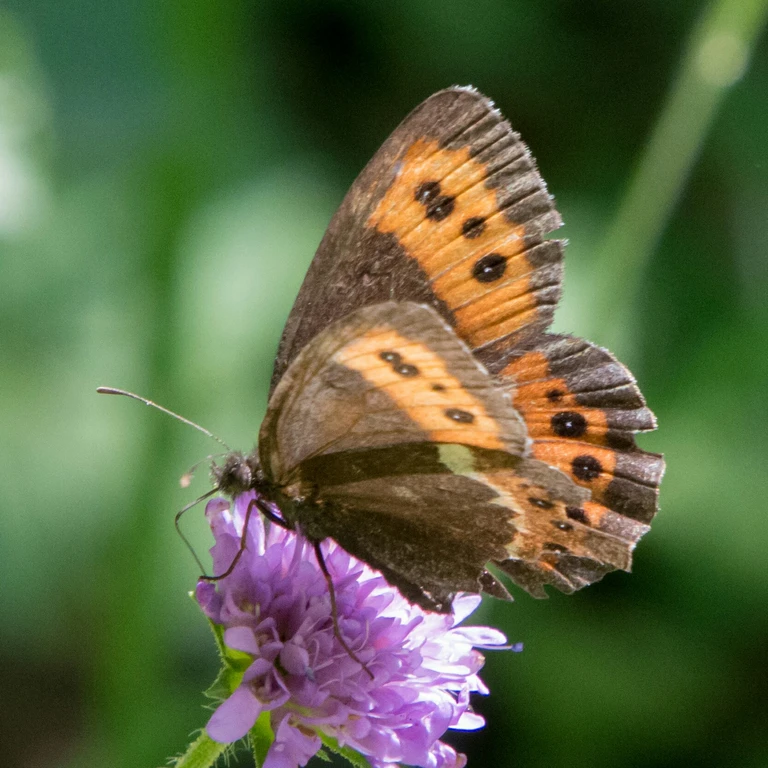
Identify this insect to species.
Erebia ligea
